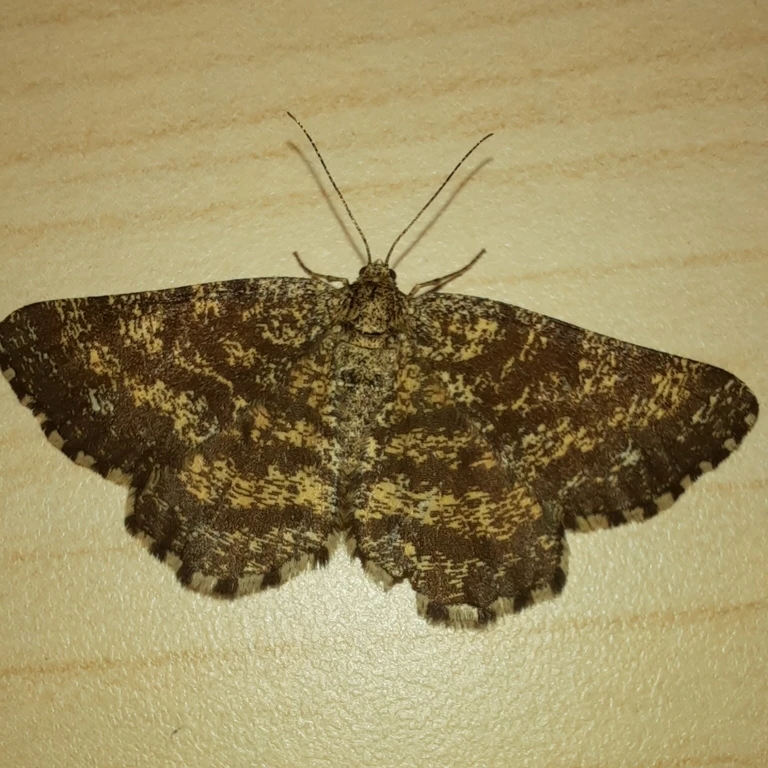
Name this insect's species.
Ematurga atomaria
